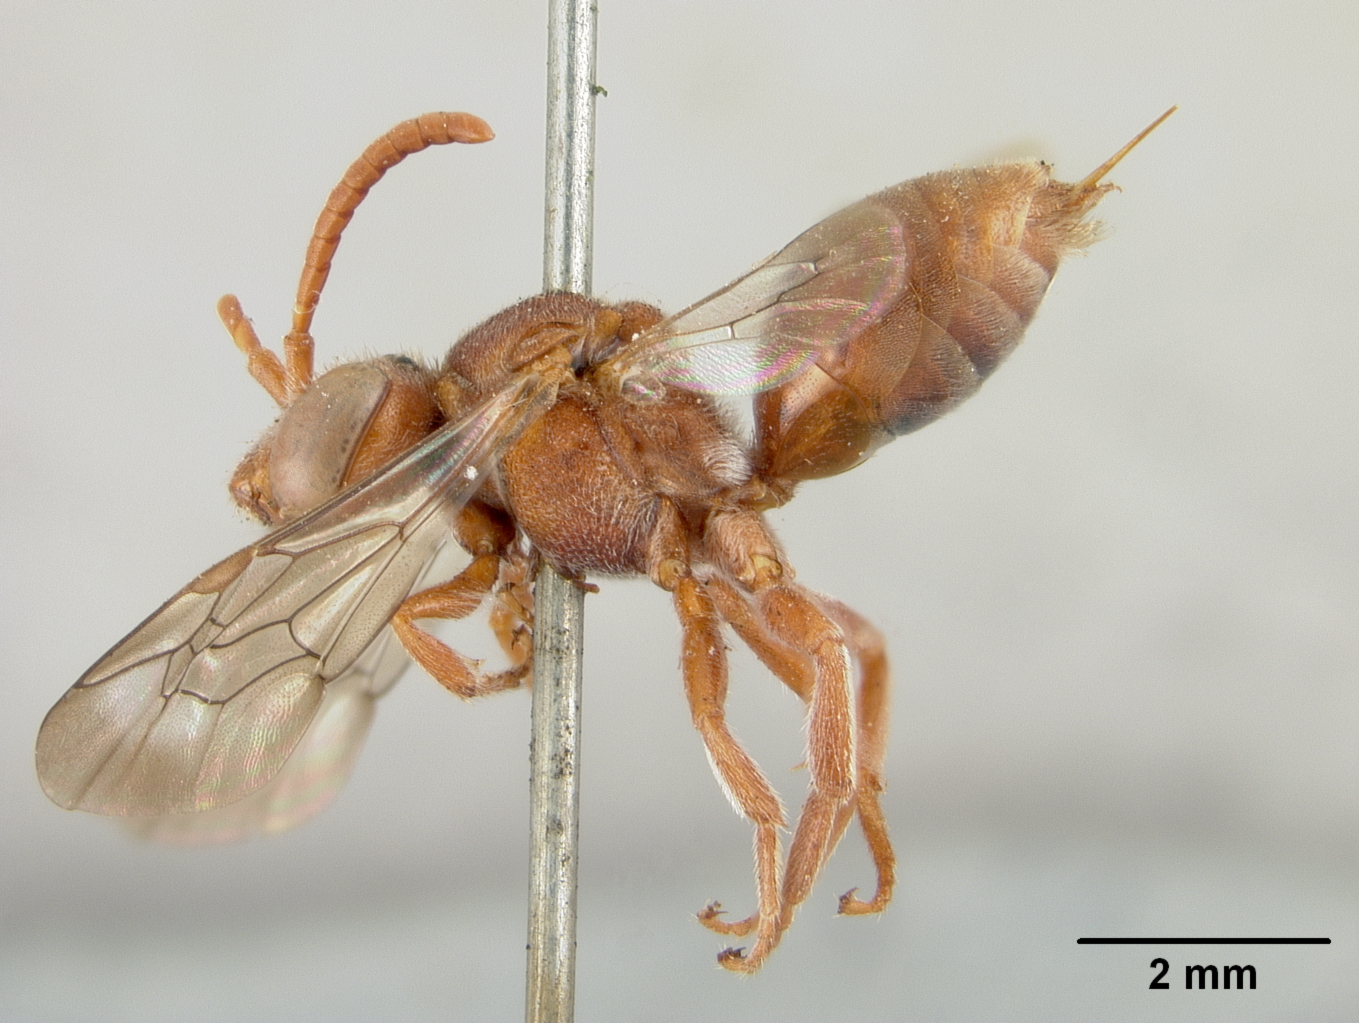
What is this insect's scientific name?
Nomada martinella
